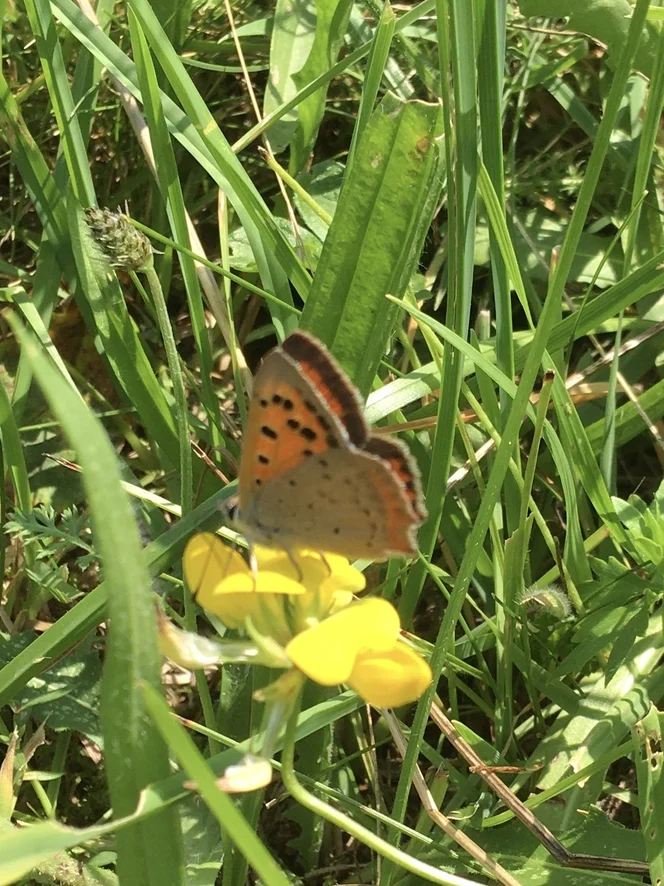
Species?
Lycaena phlaeas
